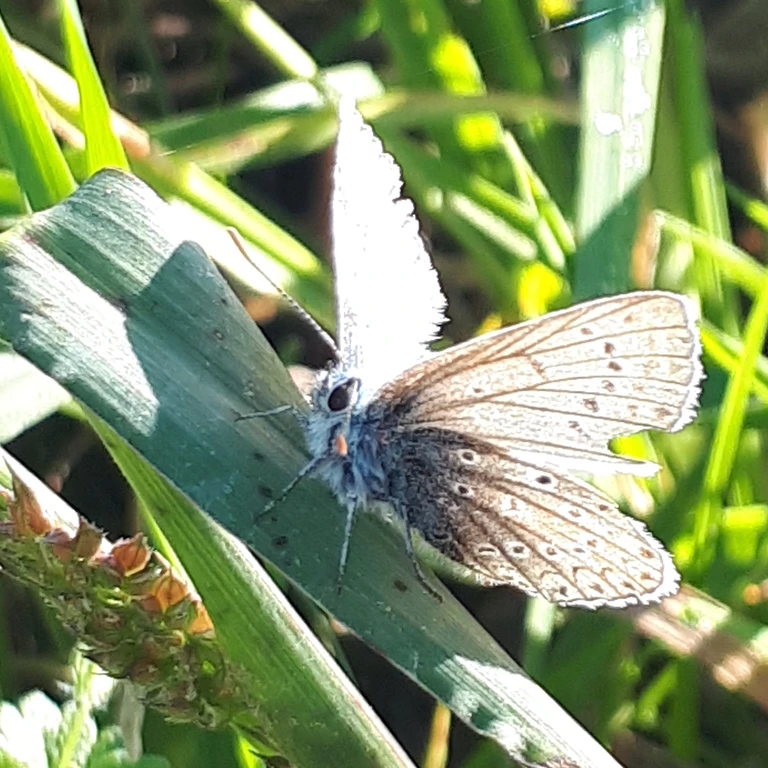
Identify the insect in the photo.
Polyommatus icarus
